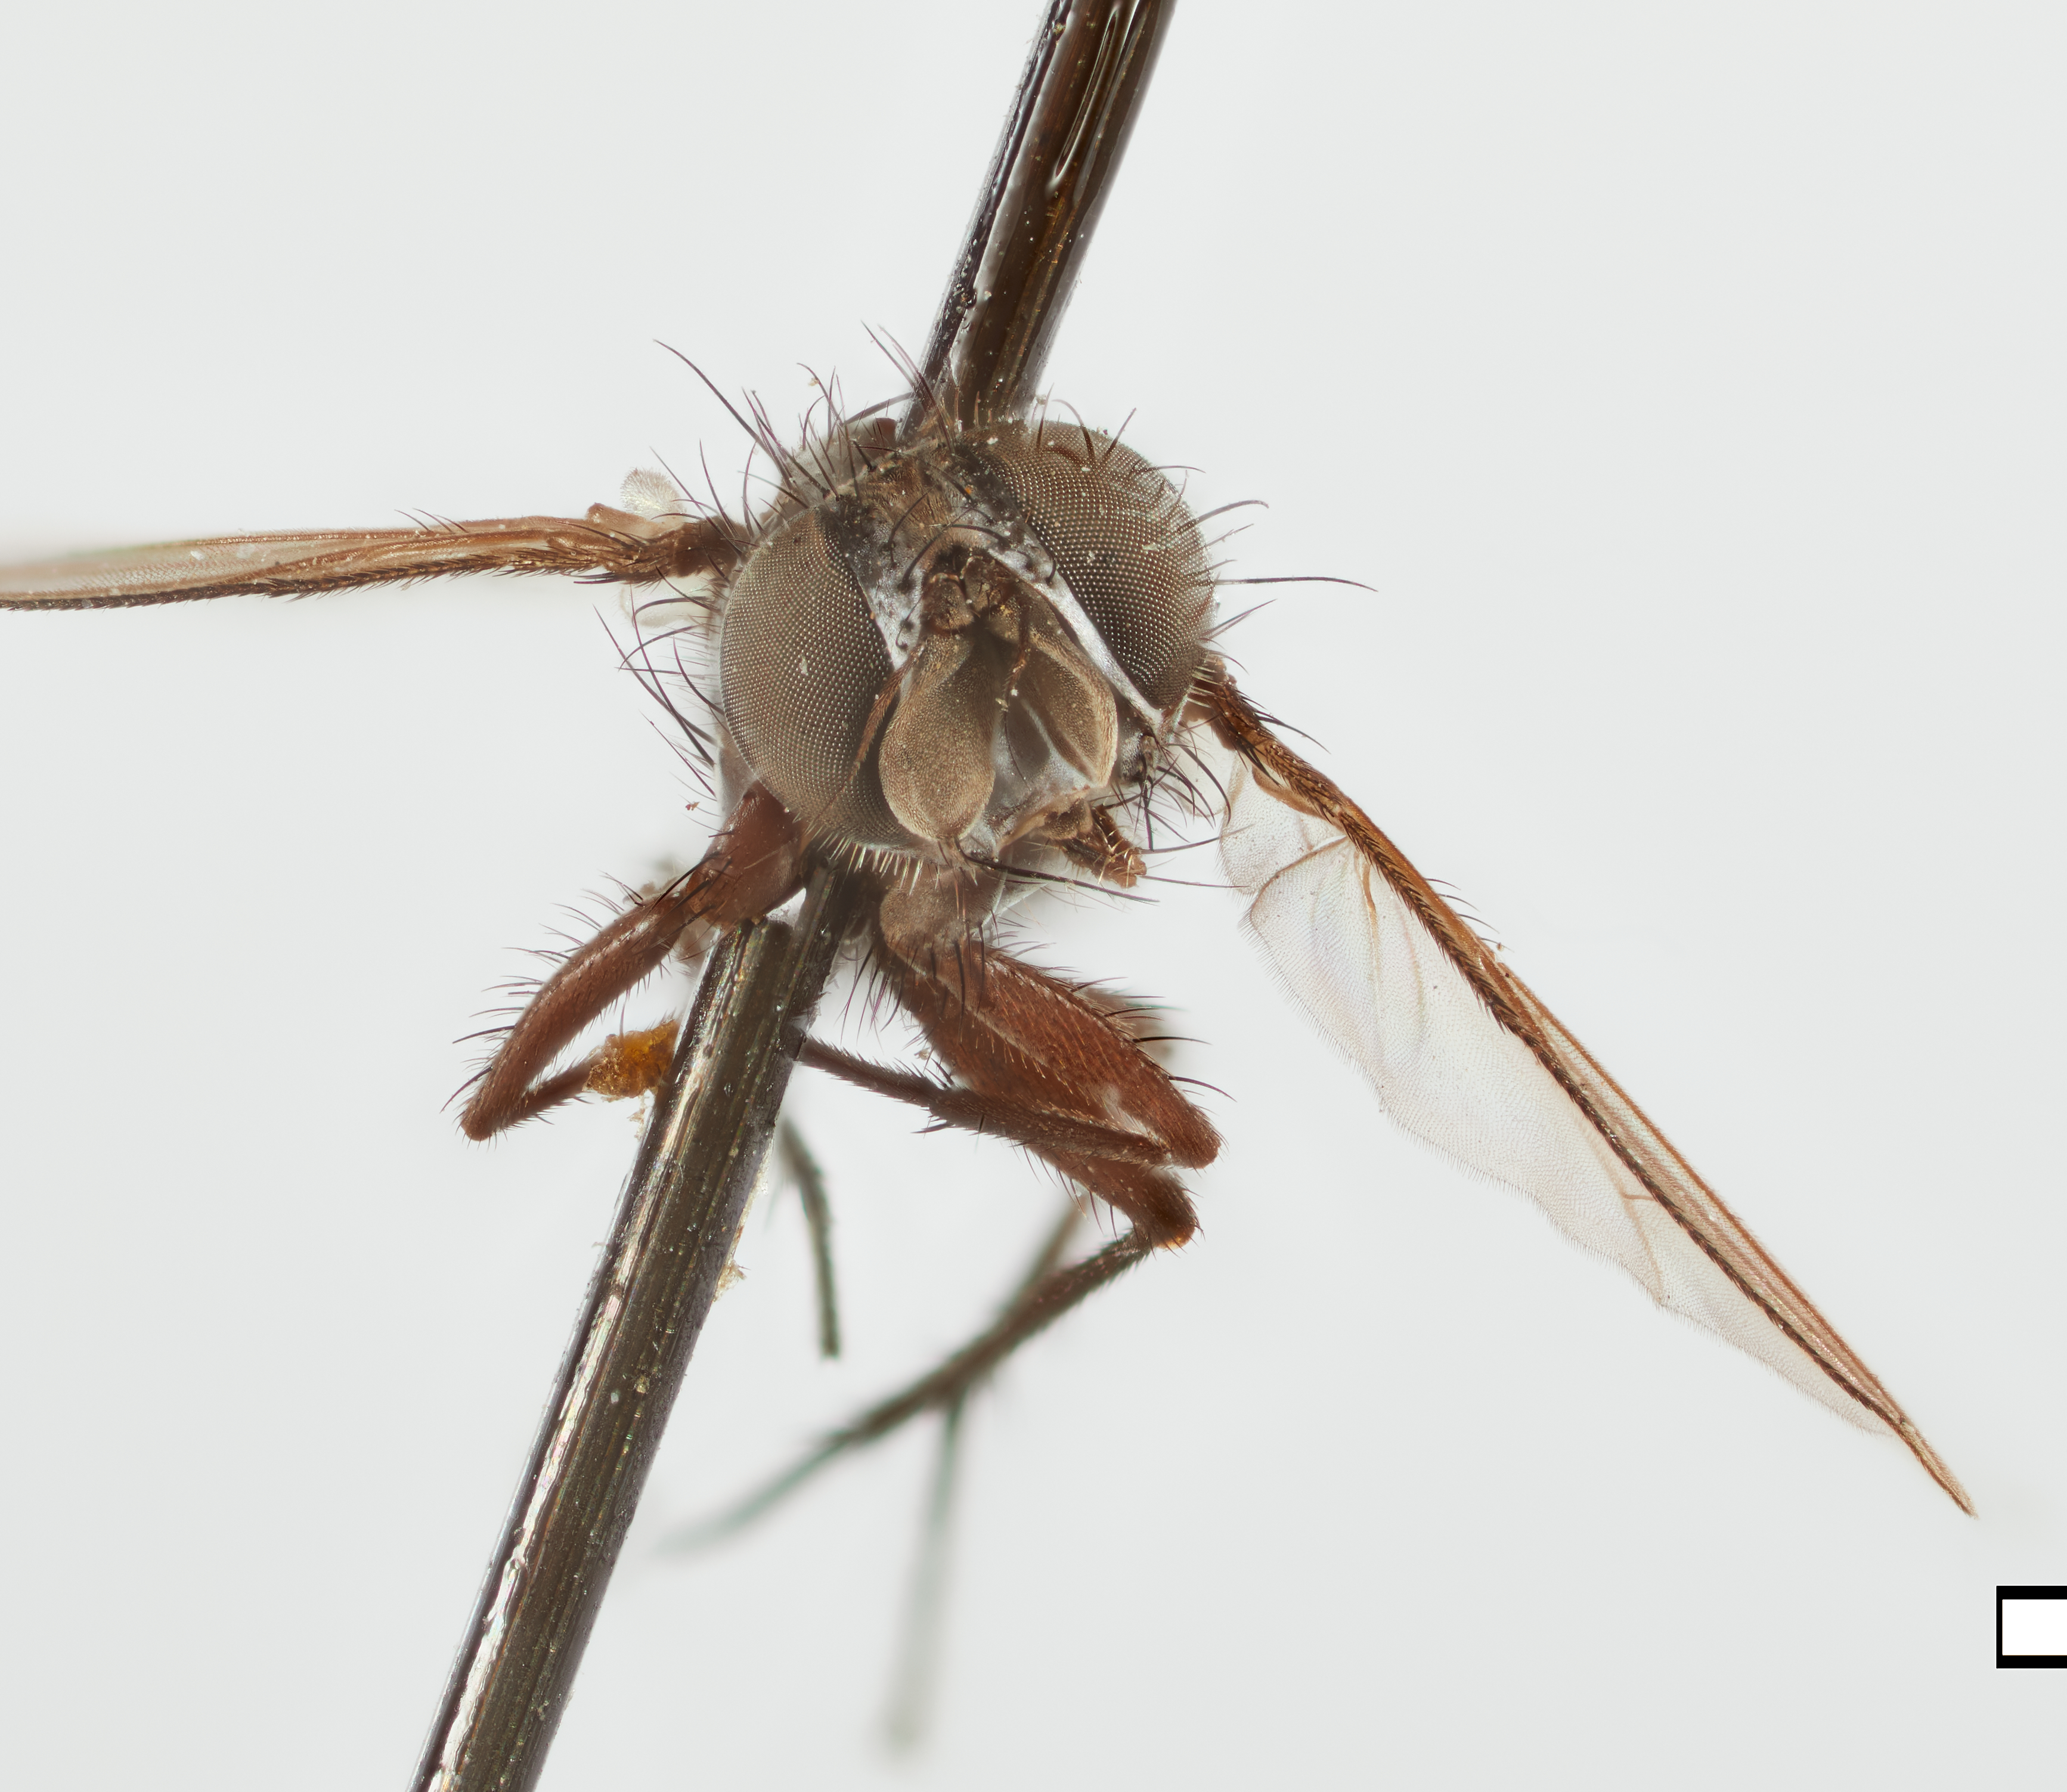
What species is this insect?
Elephantocera greenei
